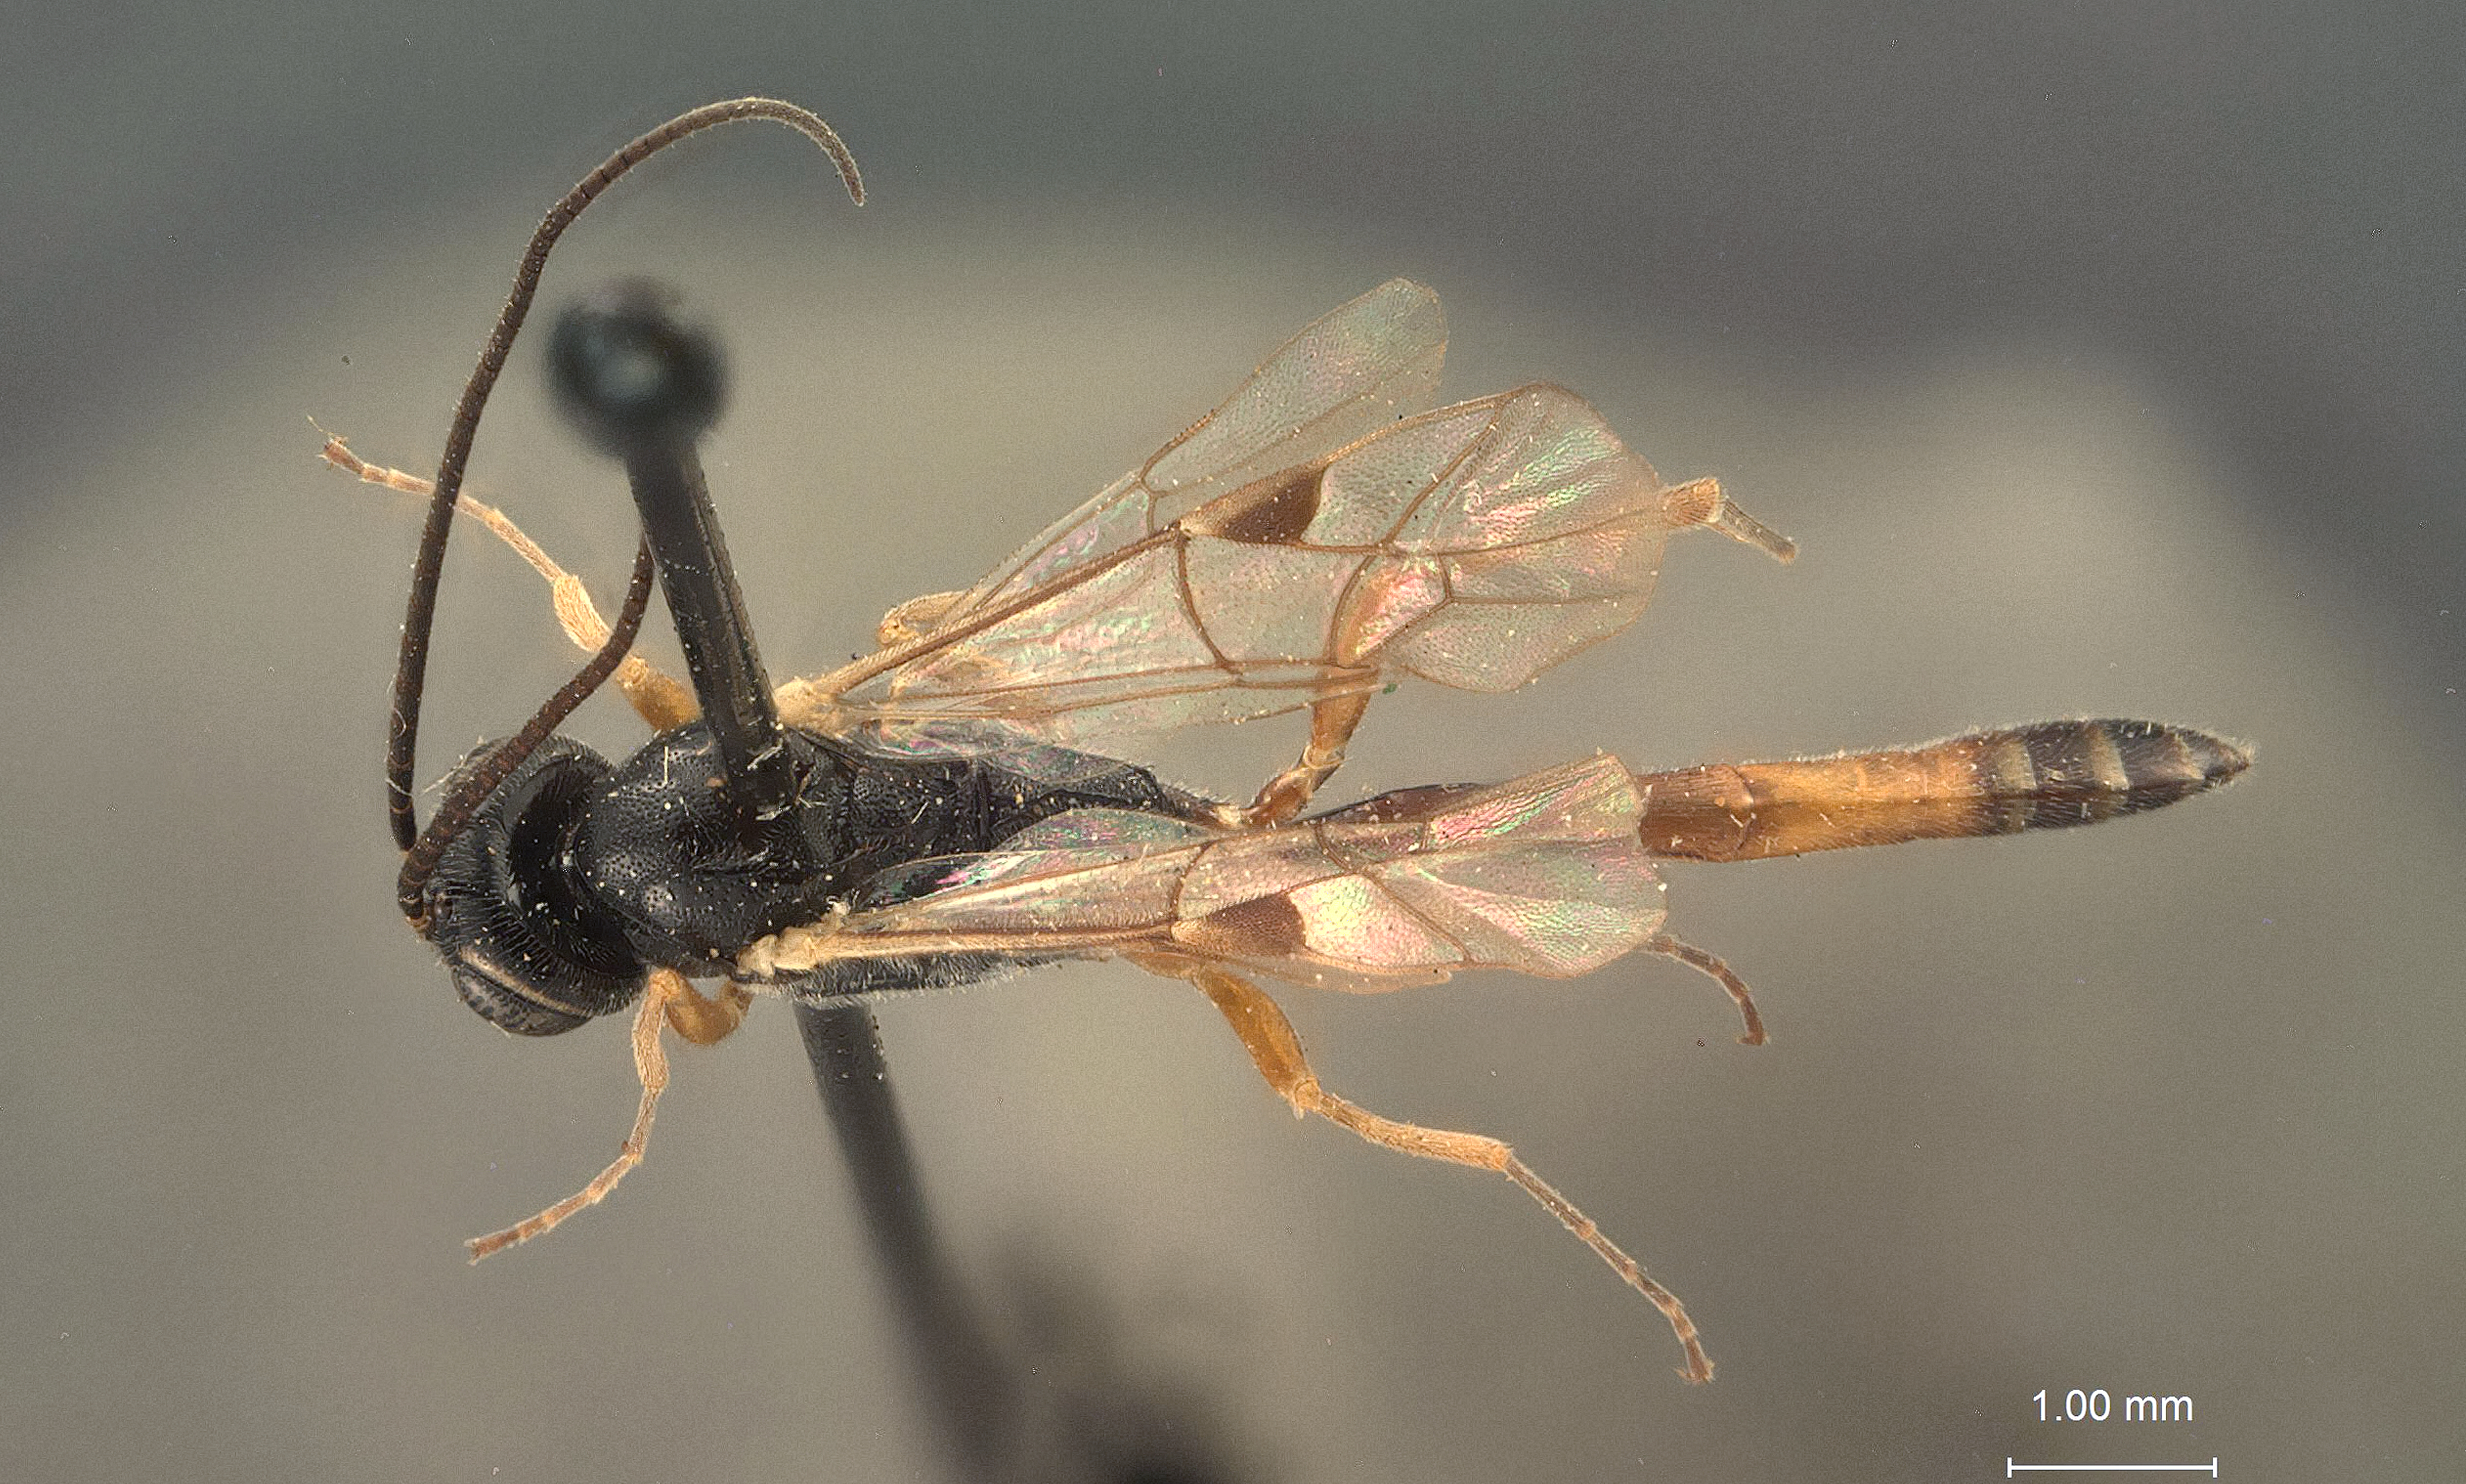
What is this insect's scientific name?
Cremastus chrysobothridis
